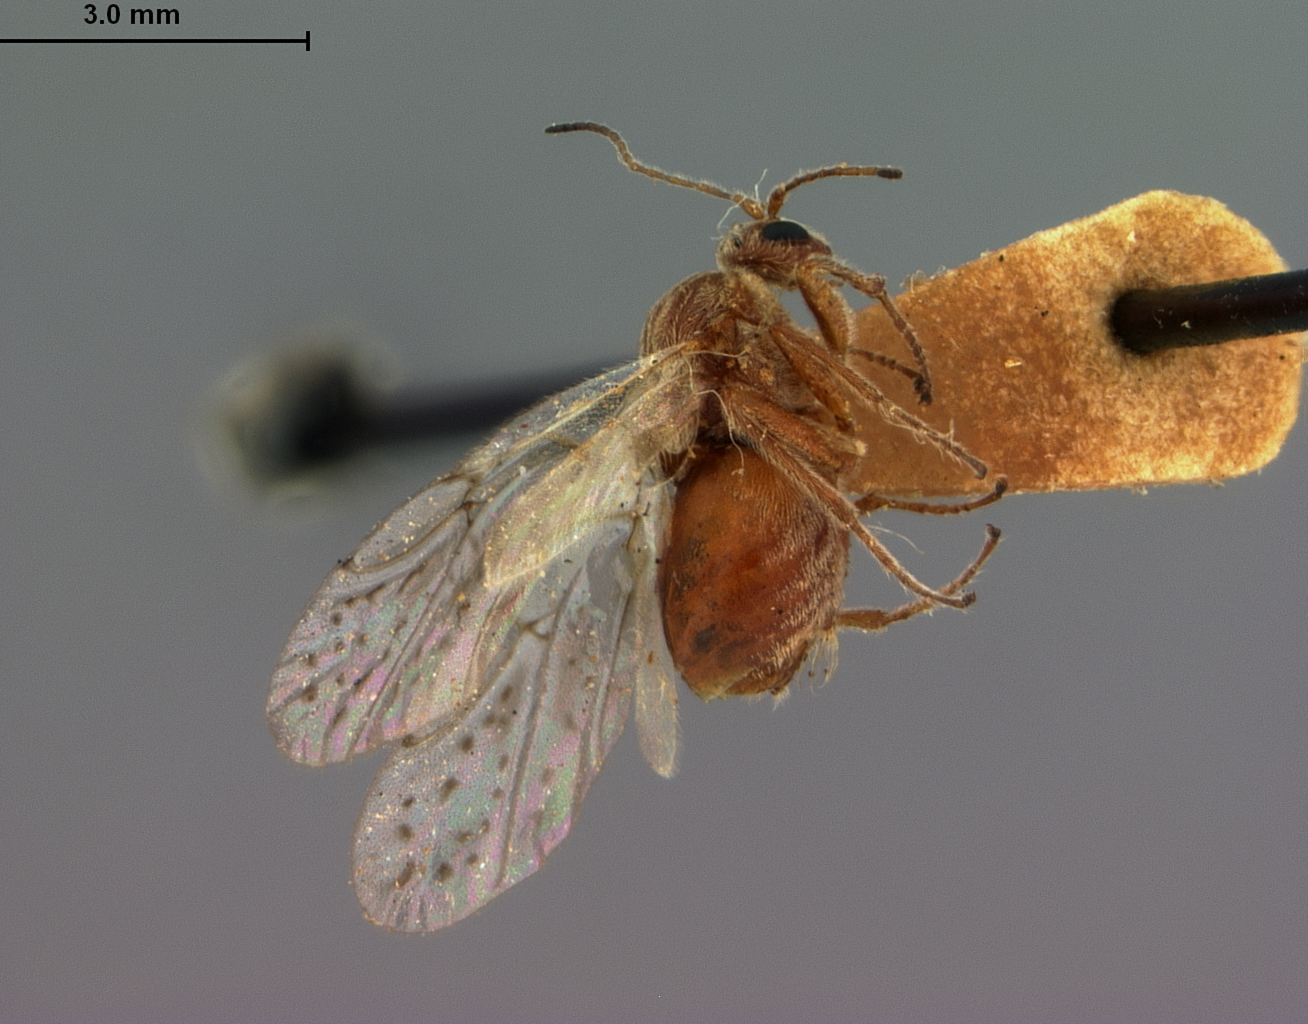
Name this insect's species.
Cynips maculosa
